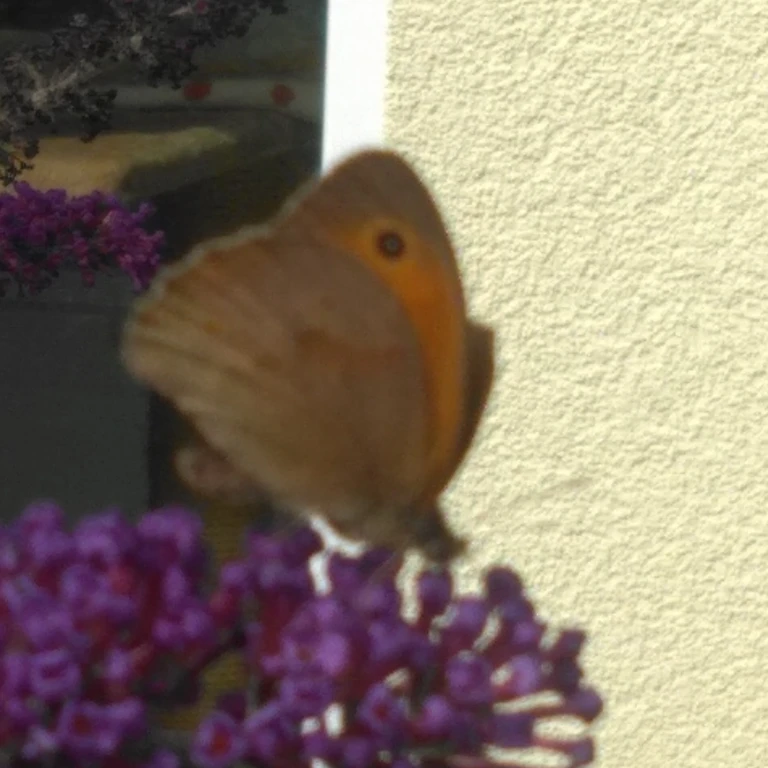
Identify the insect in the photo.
Maniola jurtina
